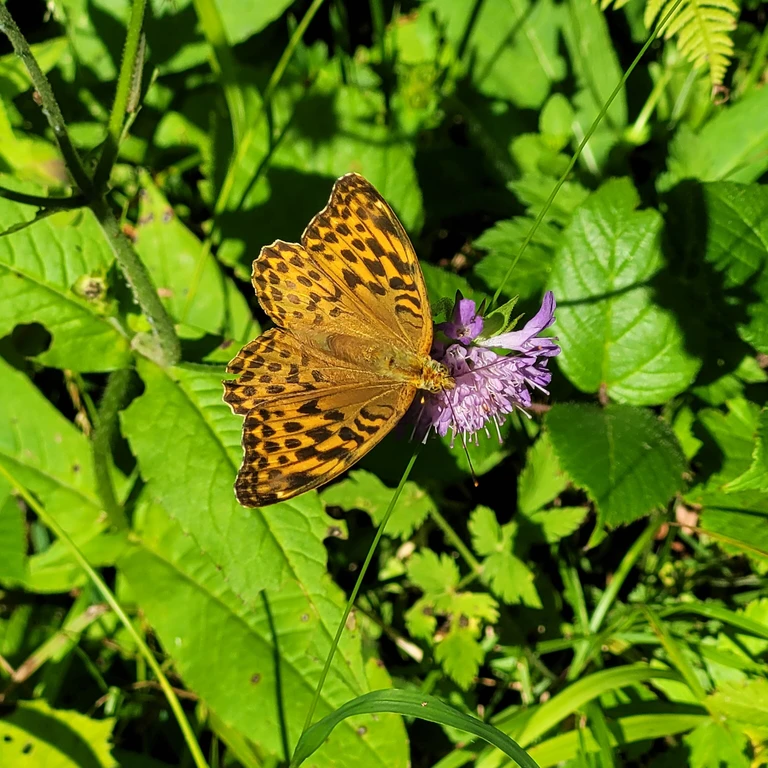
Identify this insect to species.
Argynnis paphia
